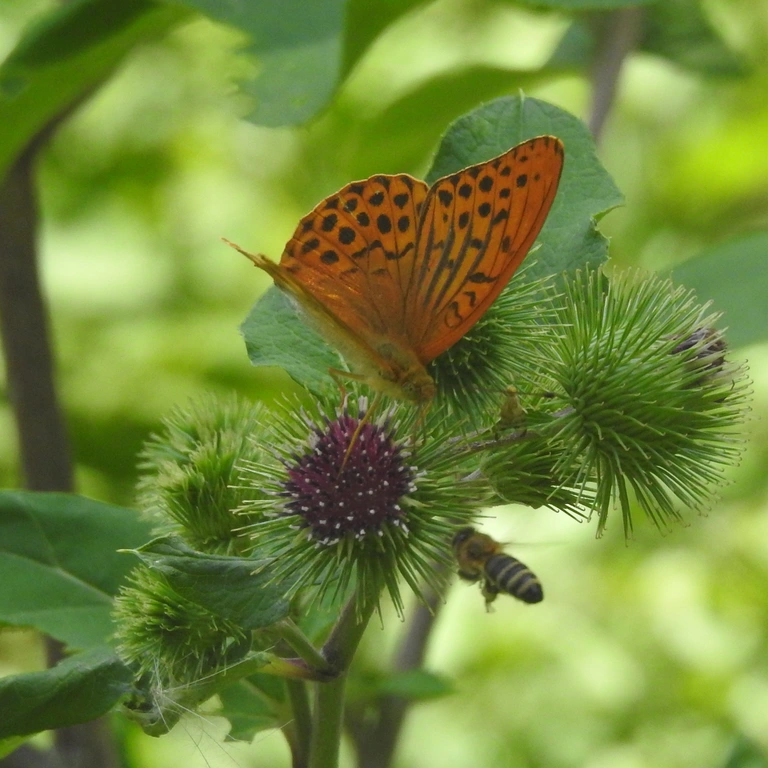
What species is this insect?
Argynnis paphia
